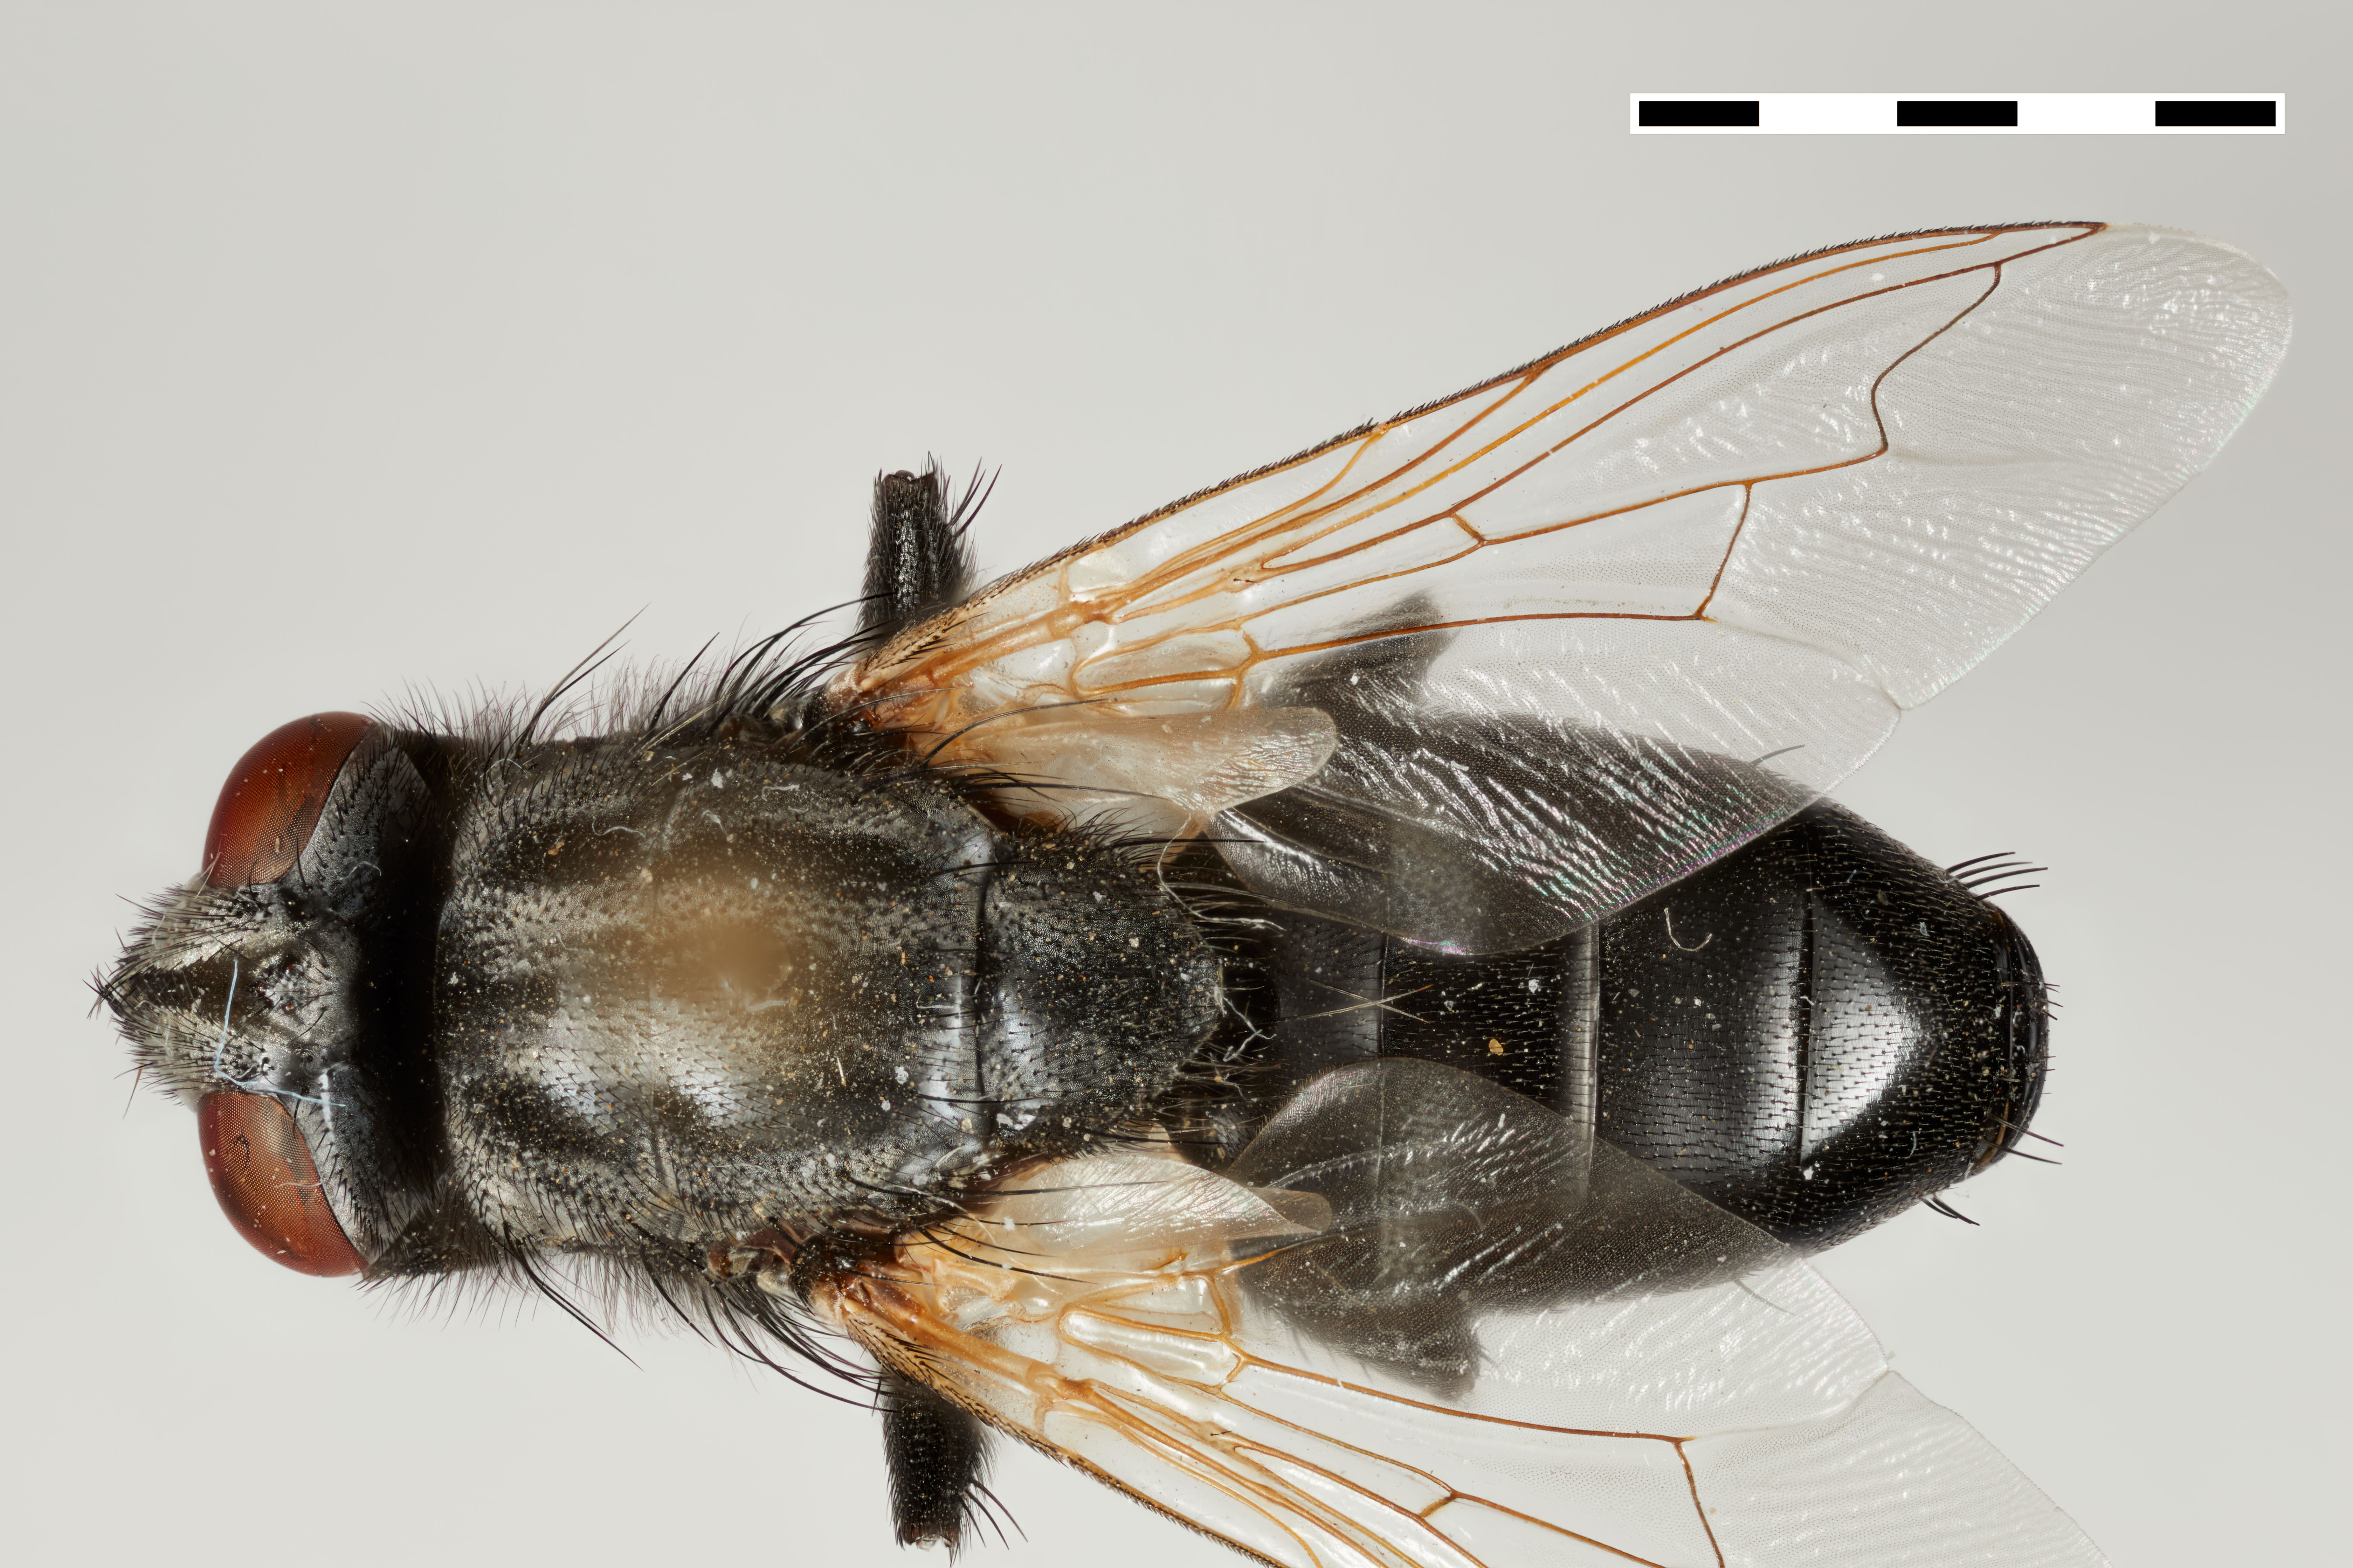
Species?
Khowaba atrox
